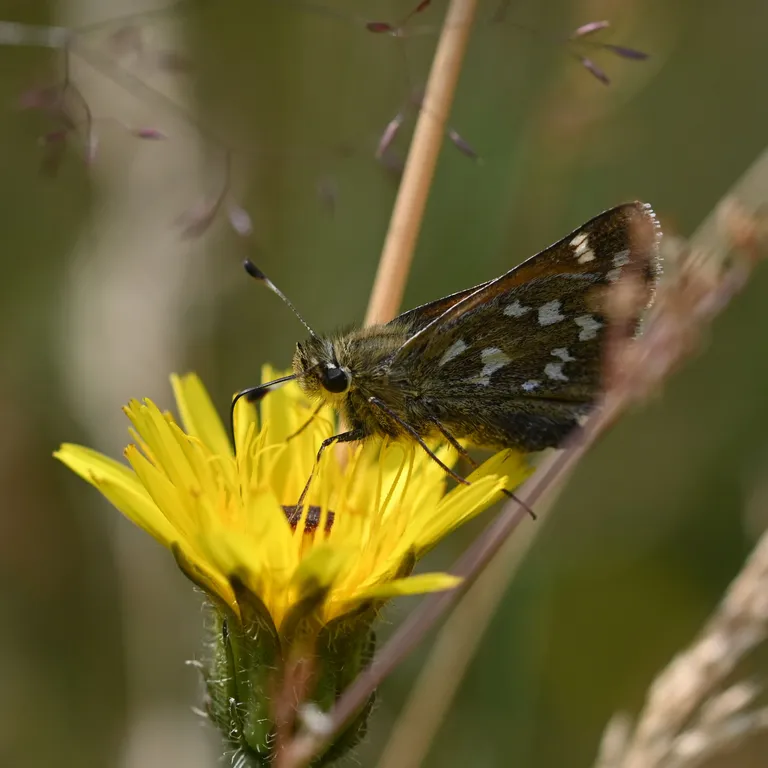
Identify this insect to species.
Hesperia comma
